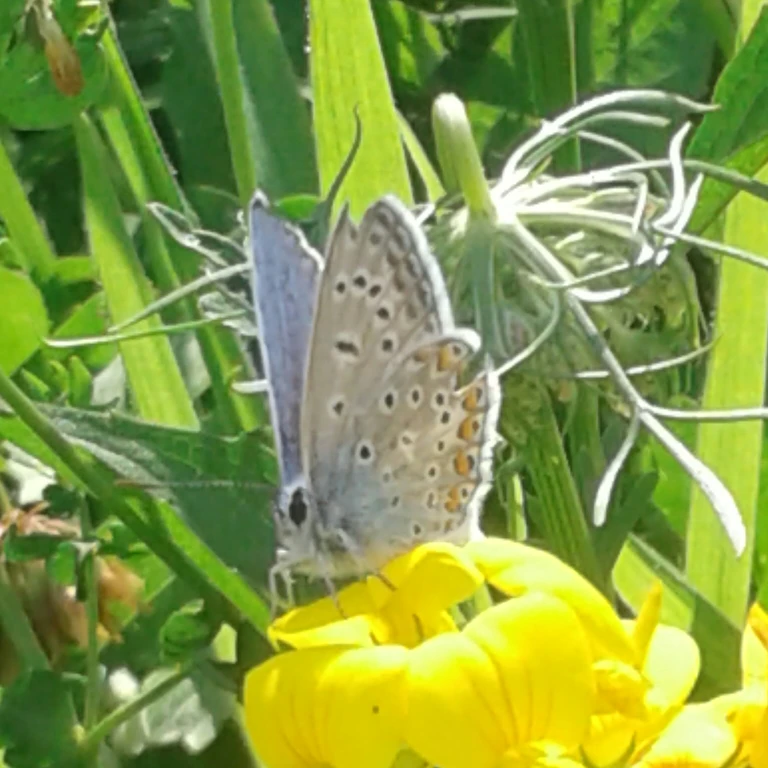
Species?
Polyommatus icarus
